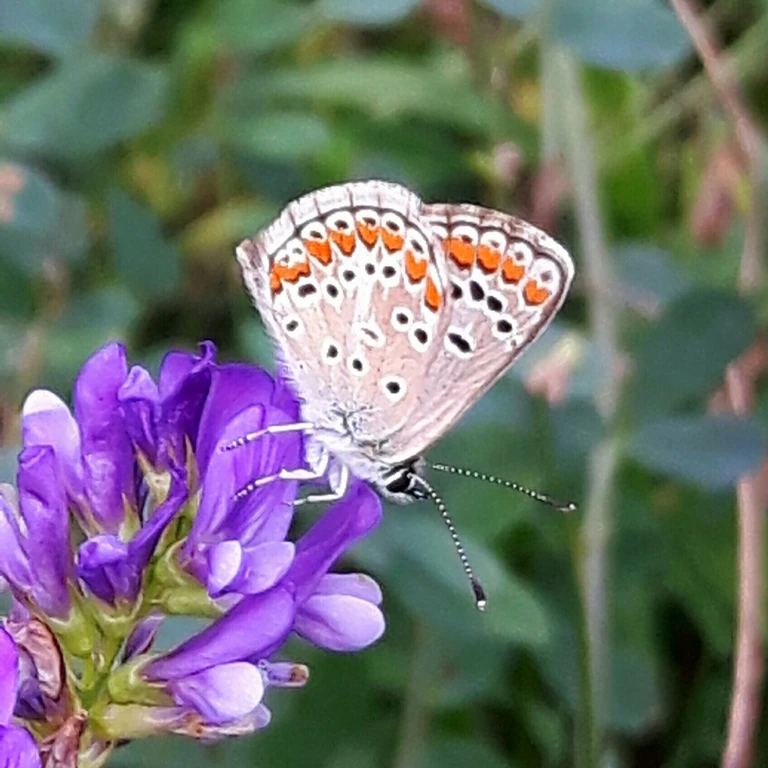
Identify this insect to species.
Aricia agestis/artaxerxes
